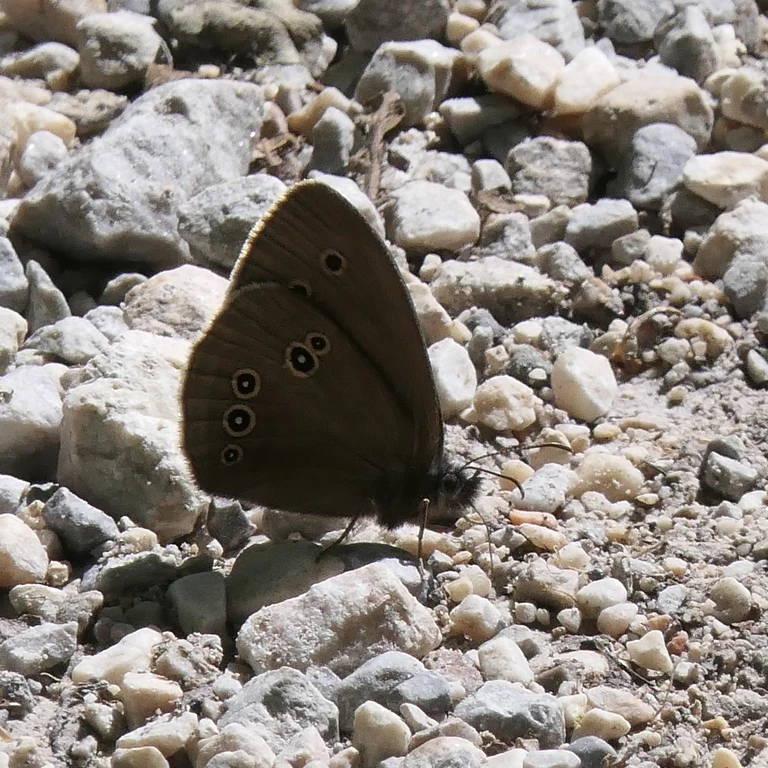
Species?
Aphantopus hyperantus
